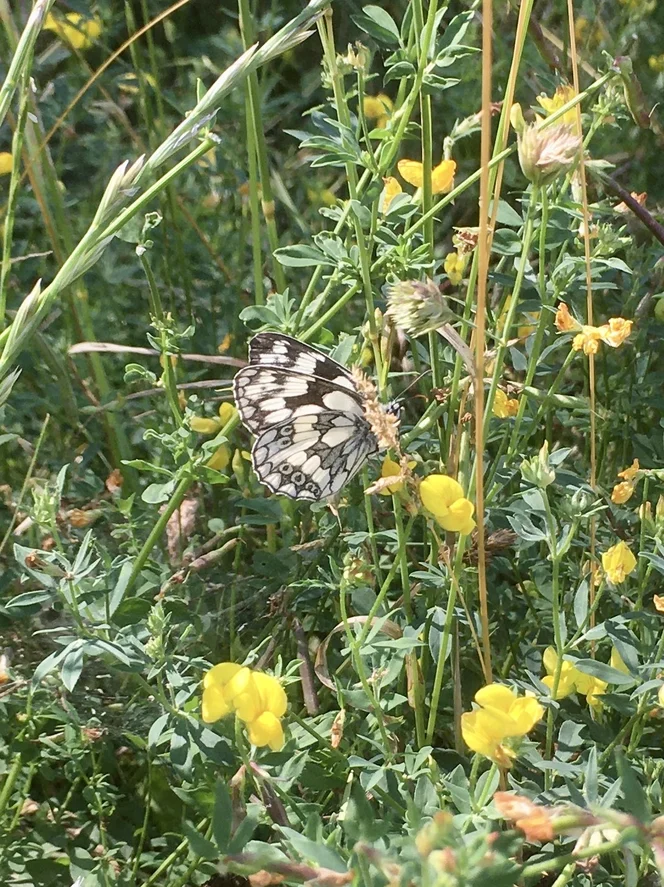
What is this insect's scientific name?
Melanargia galathea
